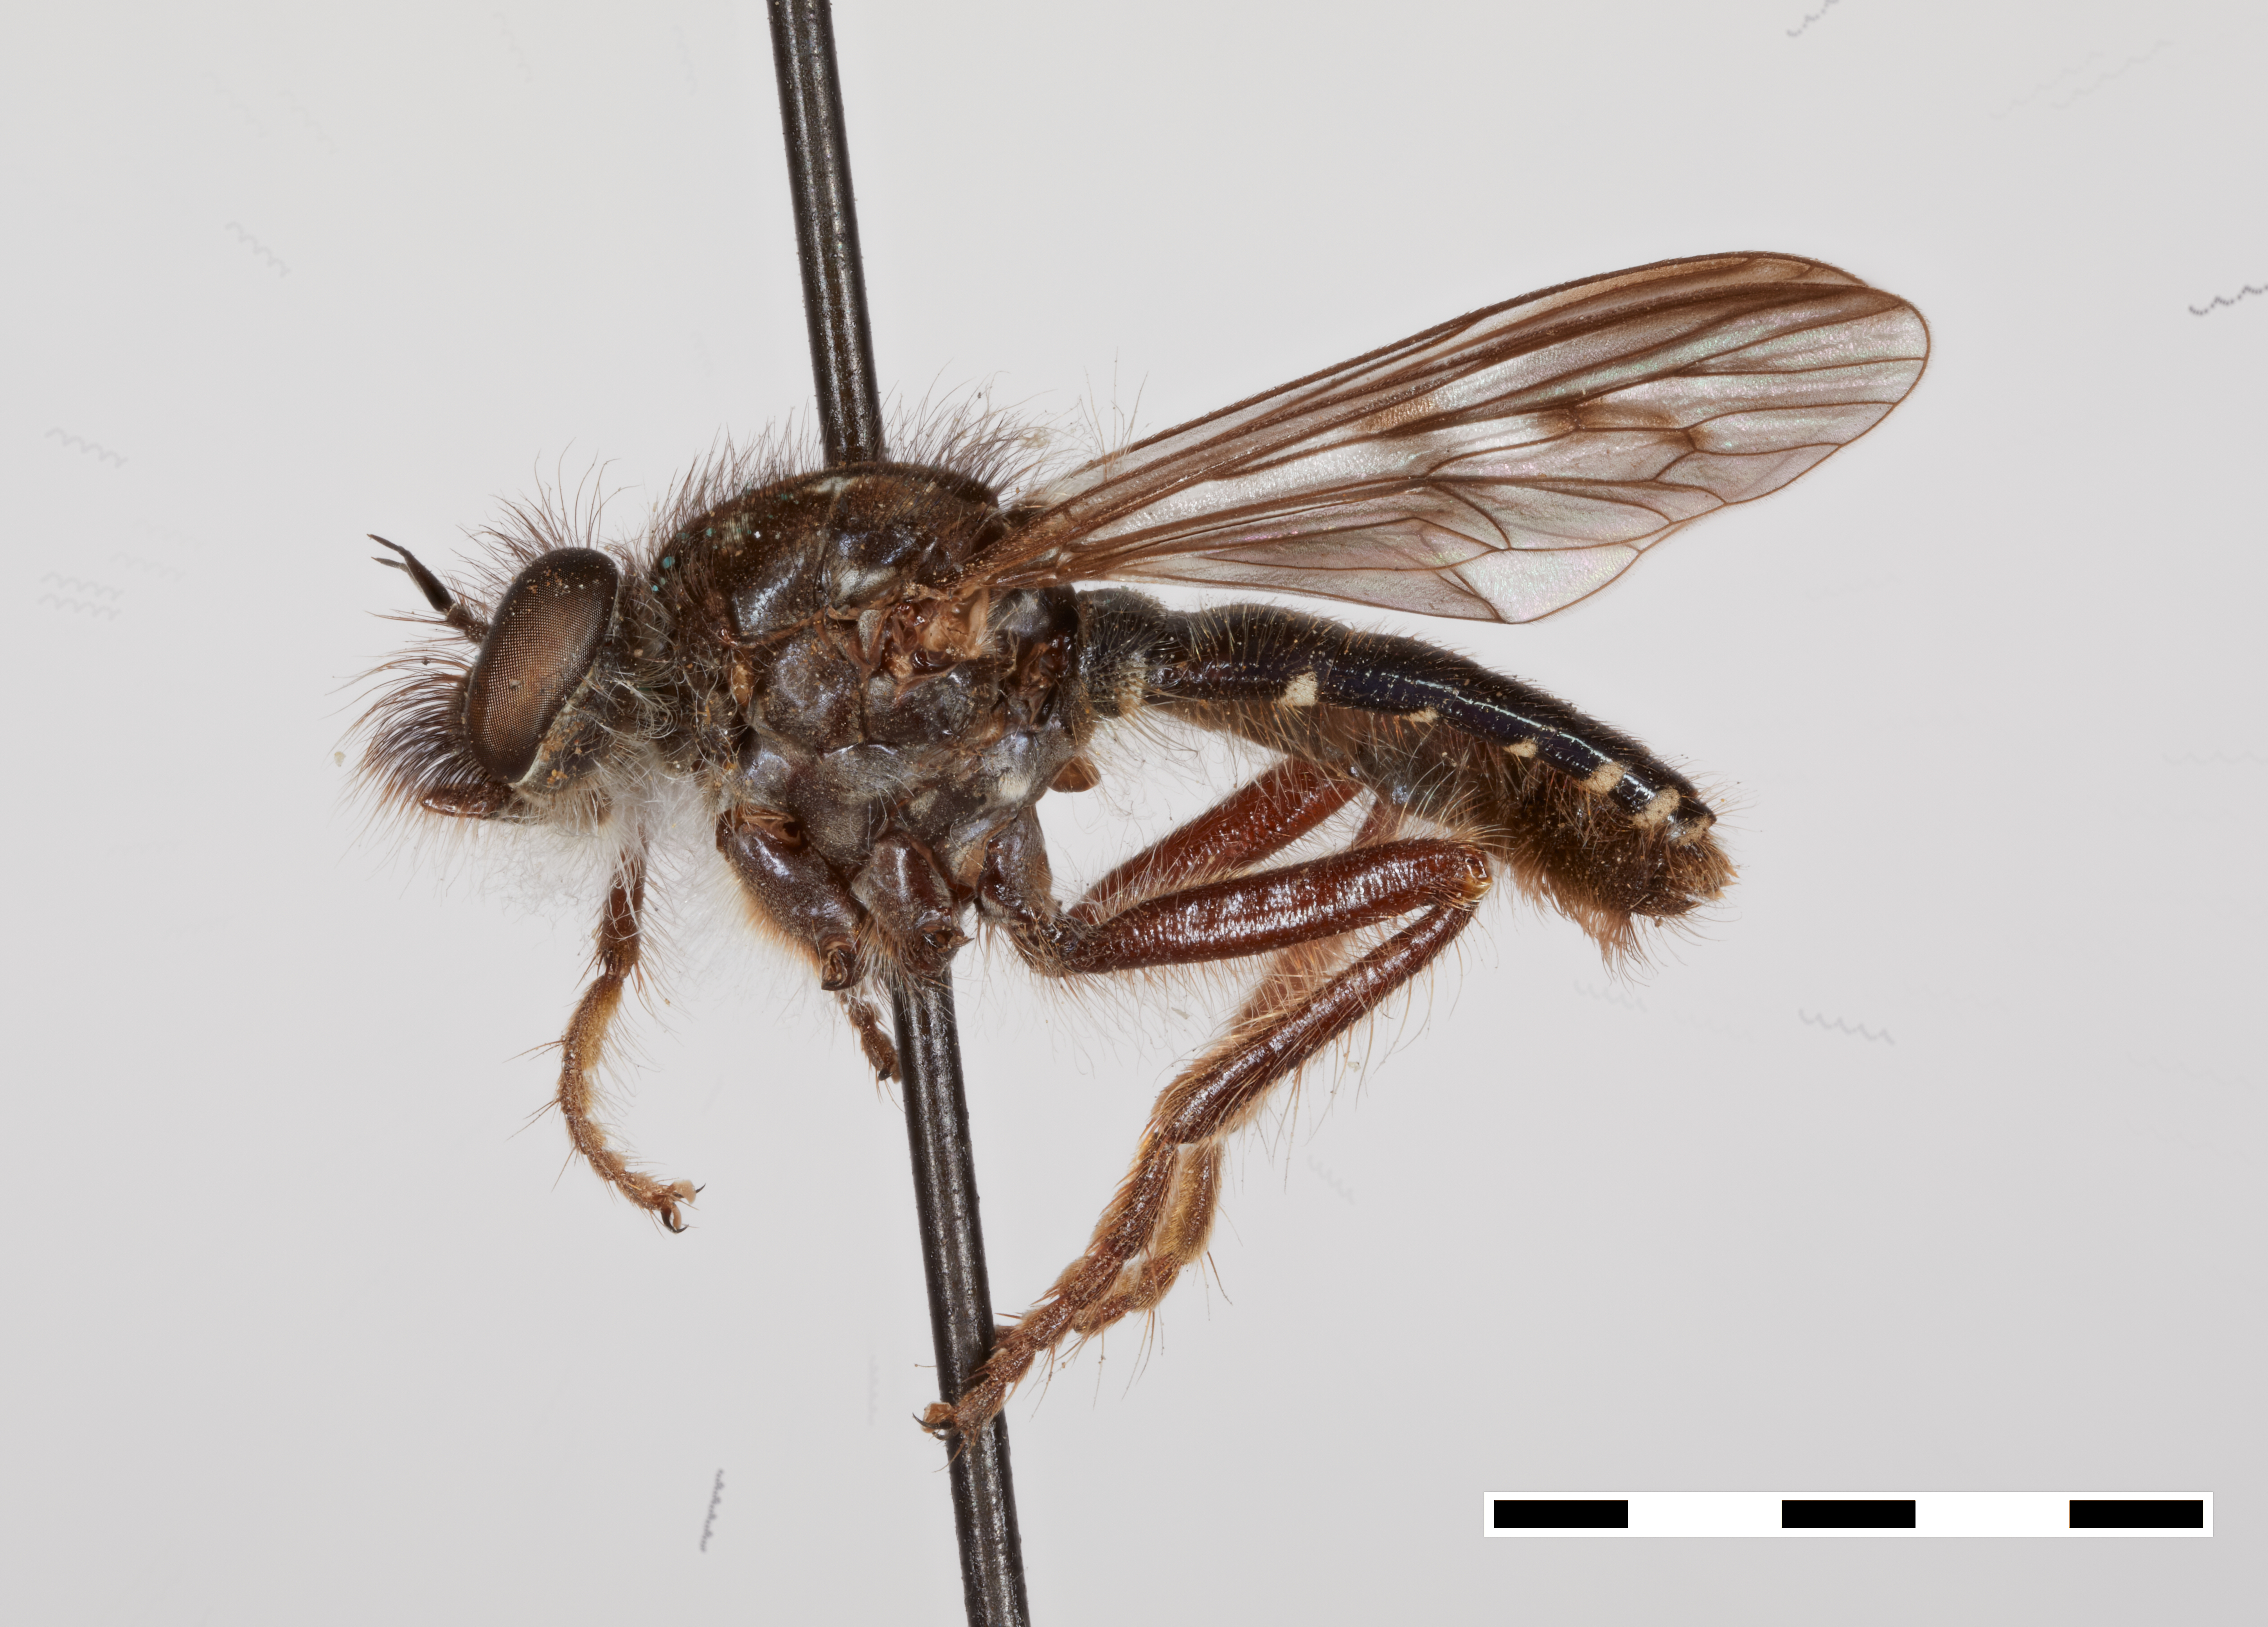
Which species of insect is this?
Cyrtopogon punctipennis
